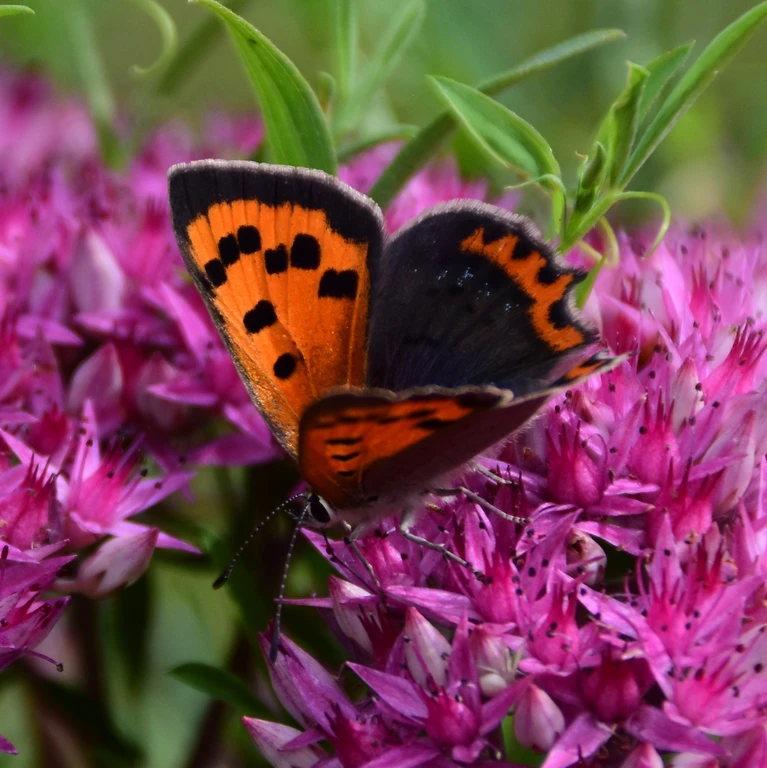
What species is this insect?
Lycaena phlaeas
